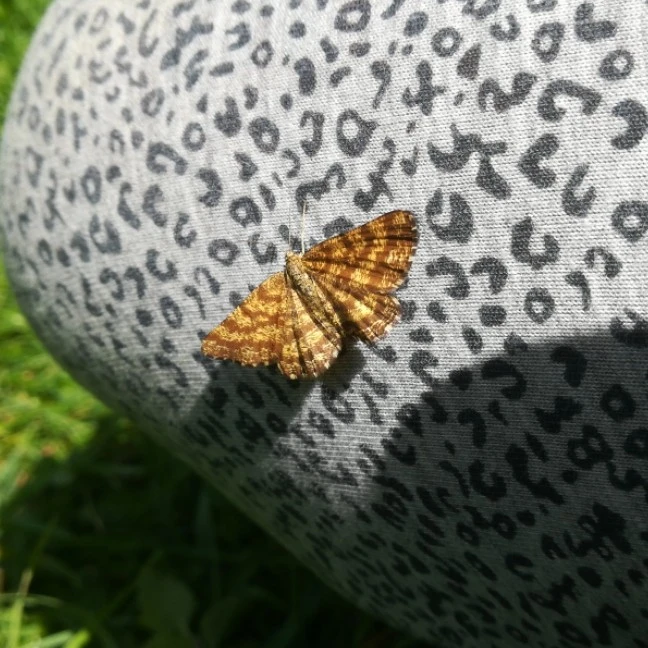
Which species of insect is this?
Ematurga atomaria
